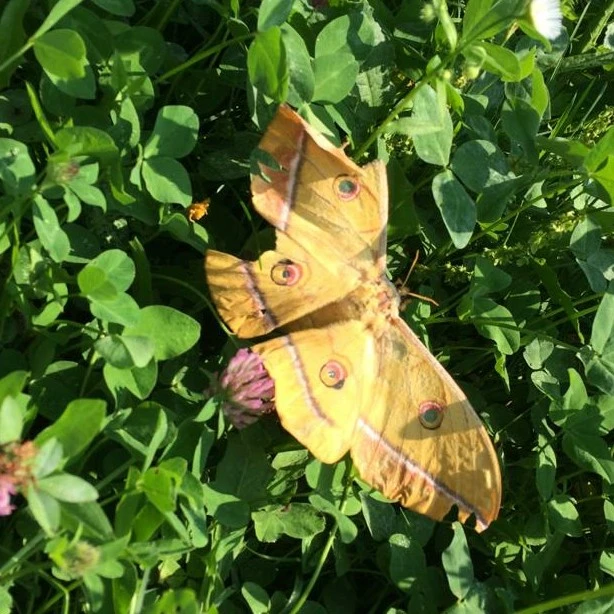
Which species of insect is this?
Antheraea yamamai
